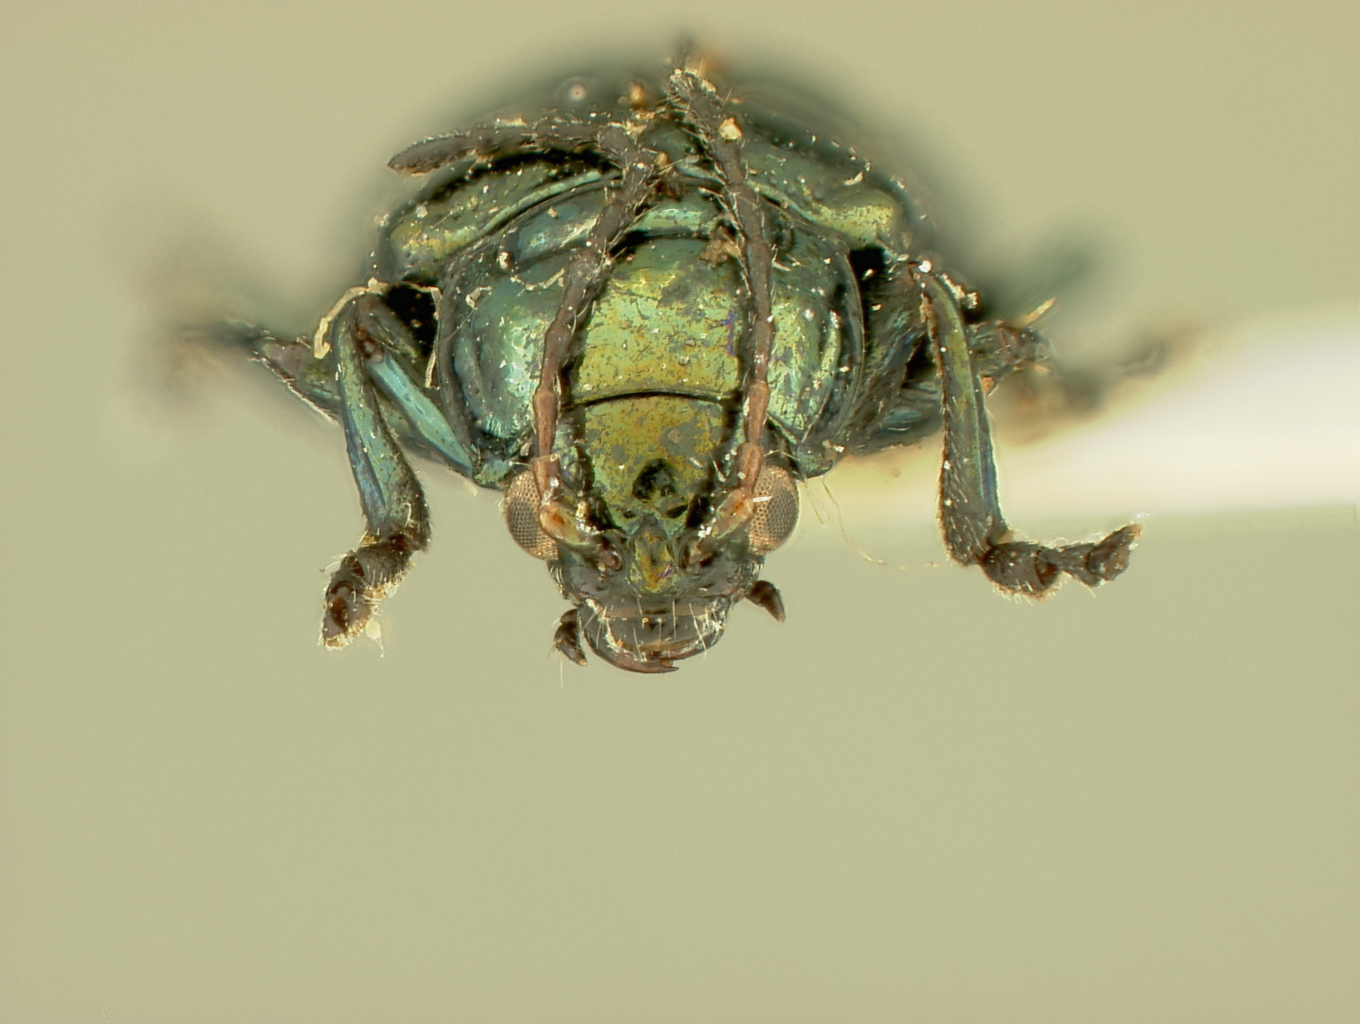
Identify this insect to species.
Diphaltica weyrauchi
